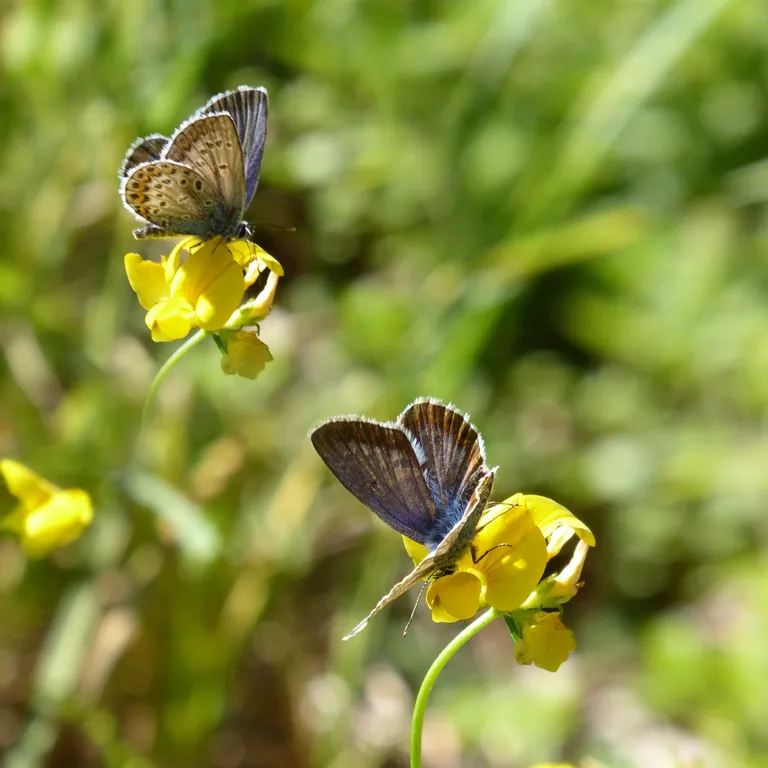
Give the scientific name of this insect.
Plebejus argus
